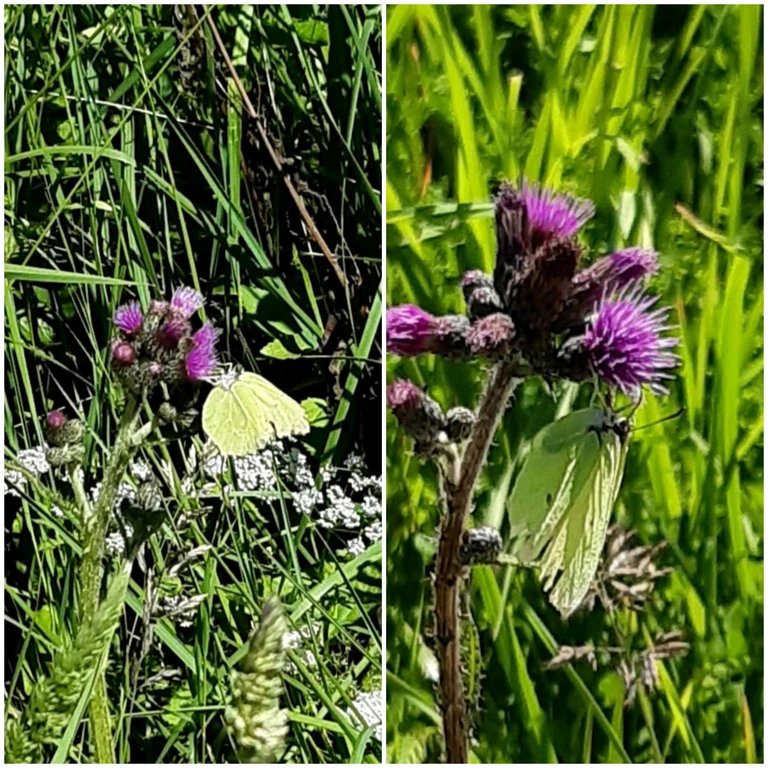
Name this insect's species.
Gonepteryx rhamni
